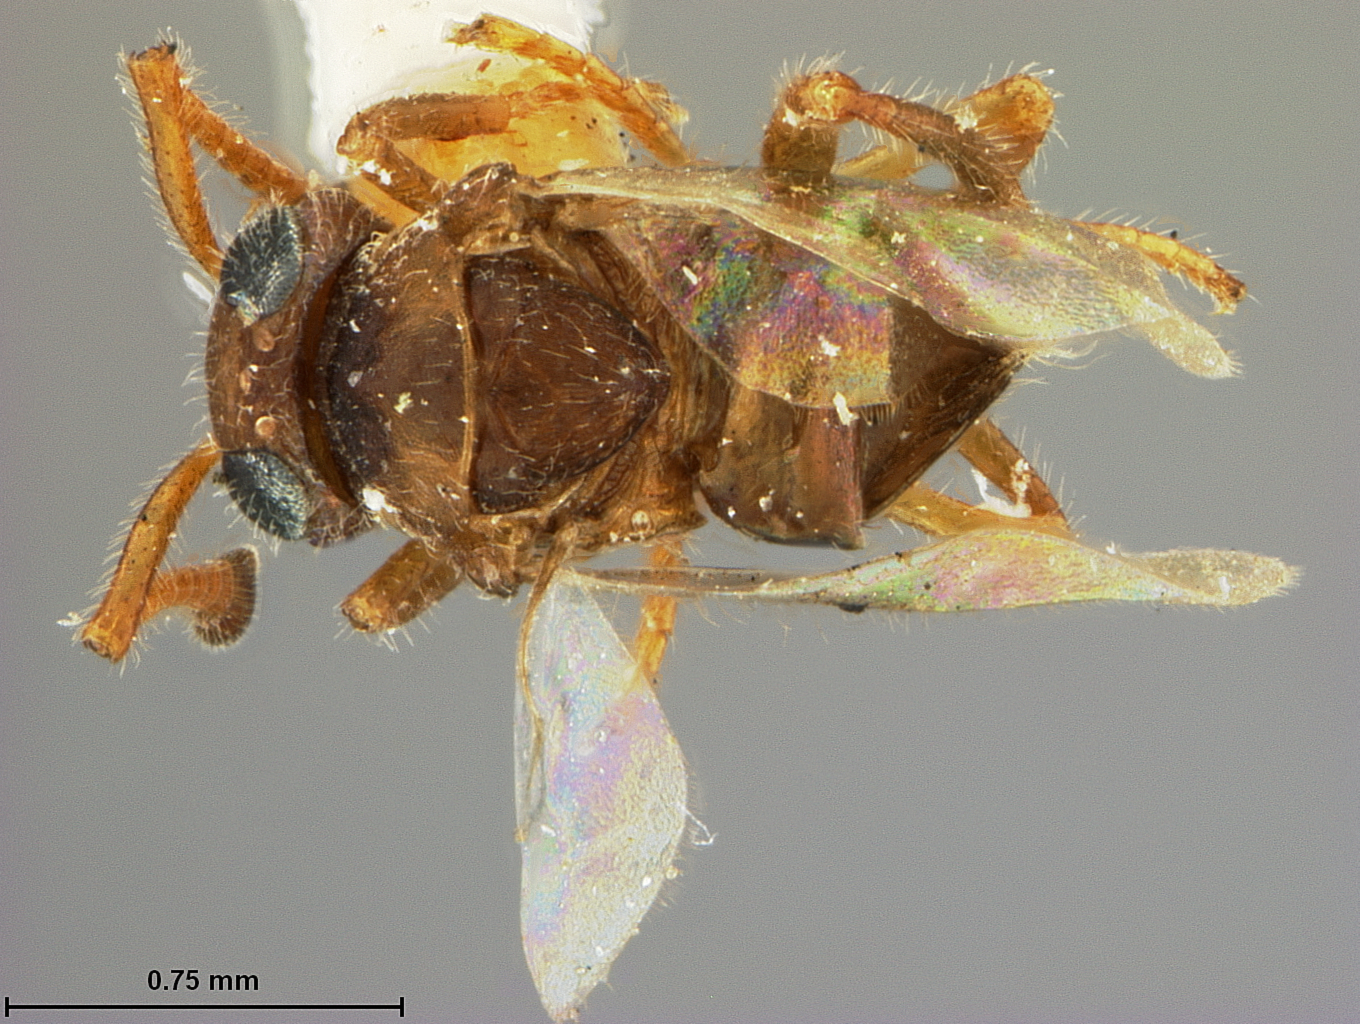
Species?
Taftia prodeniae
